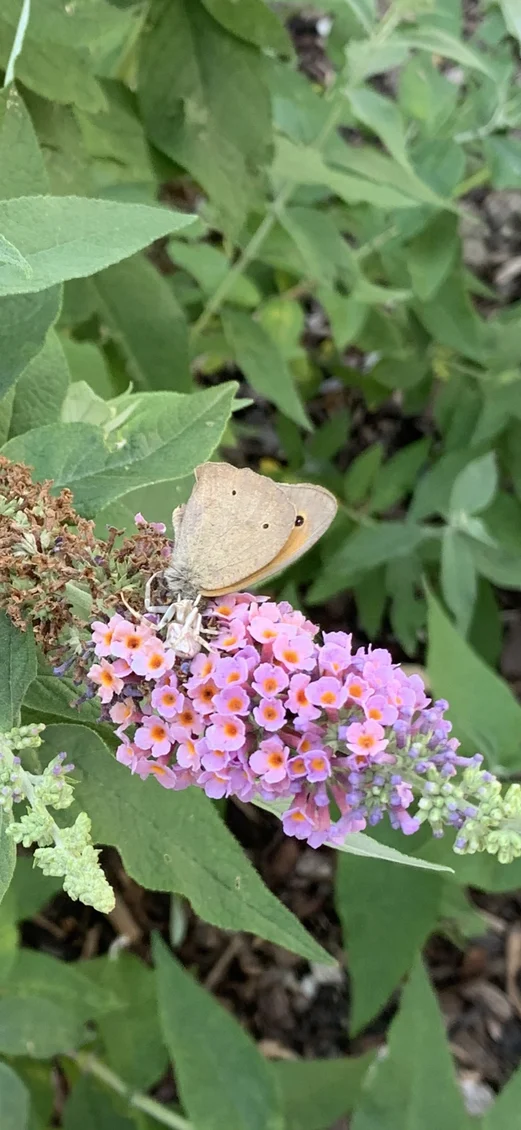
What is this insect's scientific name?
Maniola jurtina
